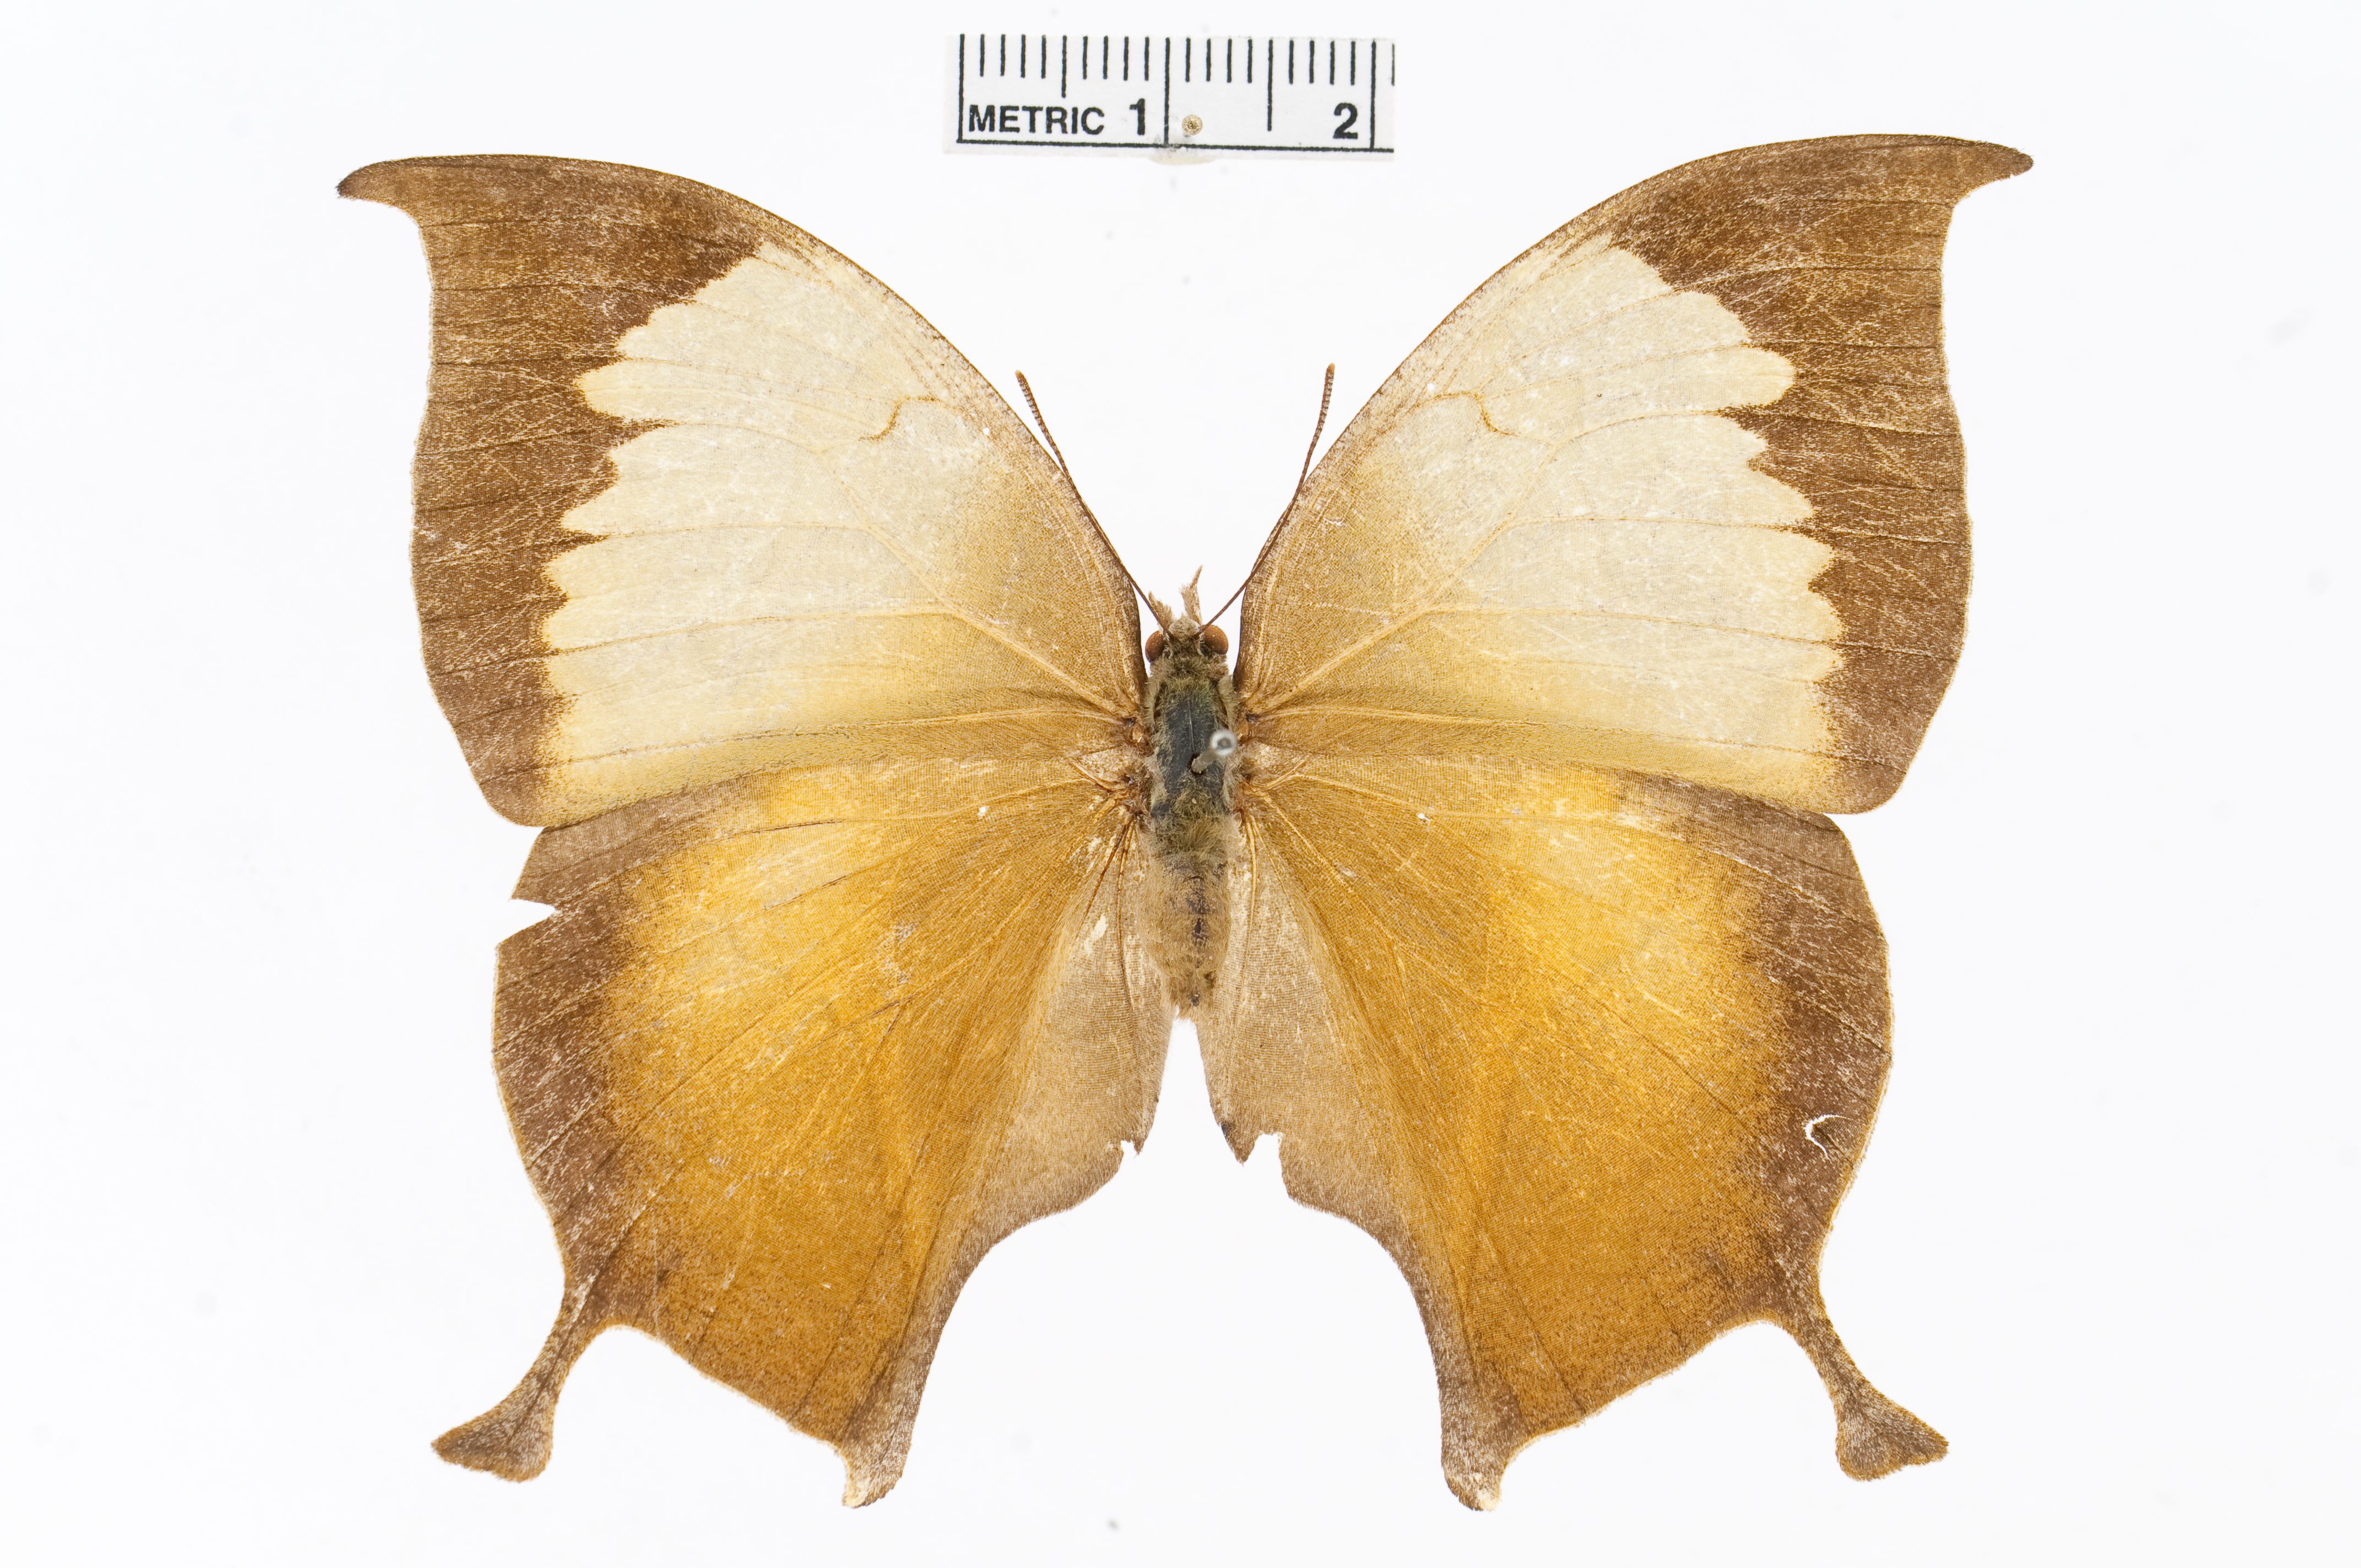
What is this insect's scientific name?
Consul electra
